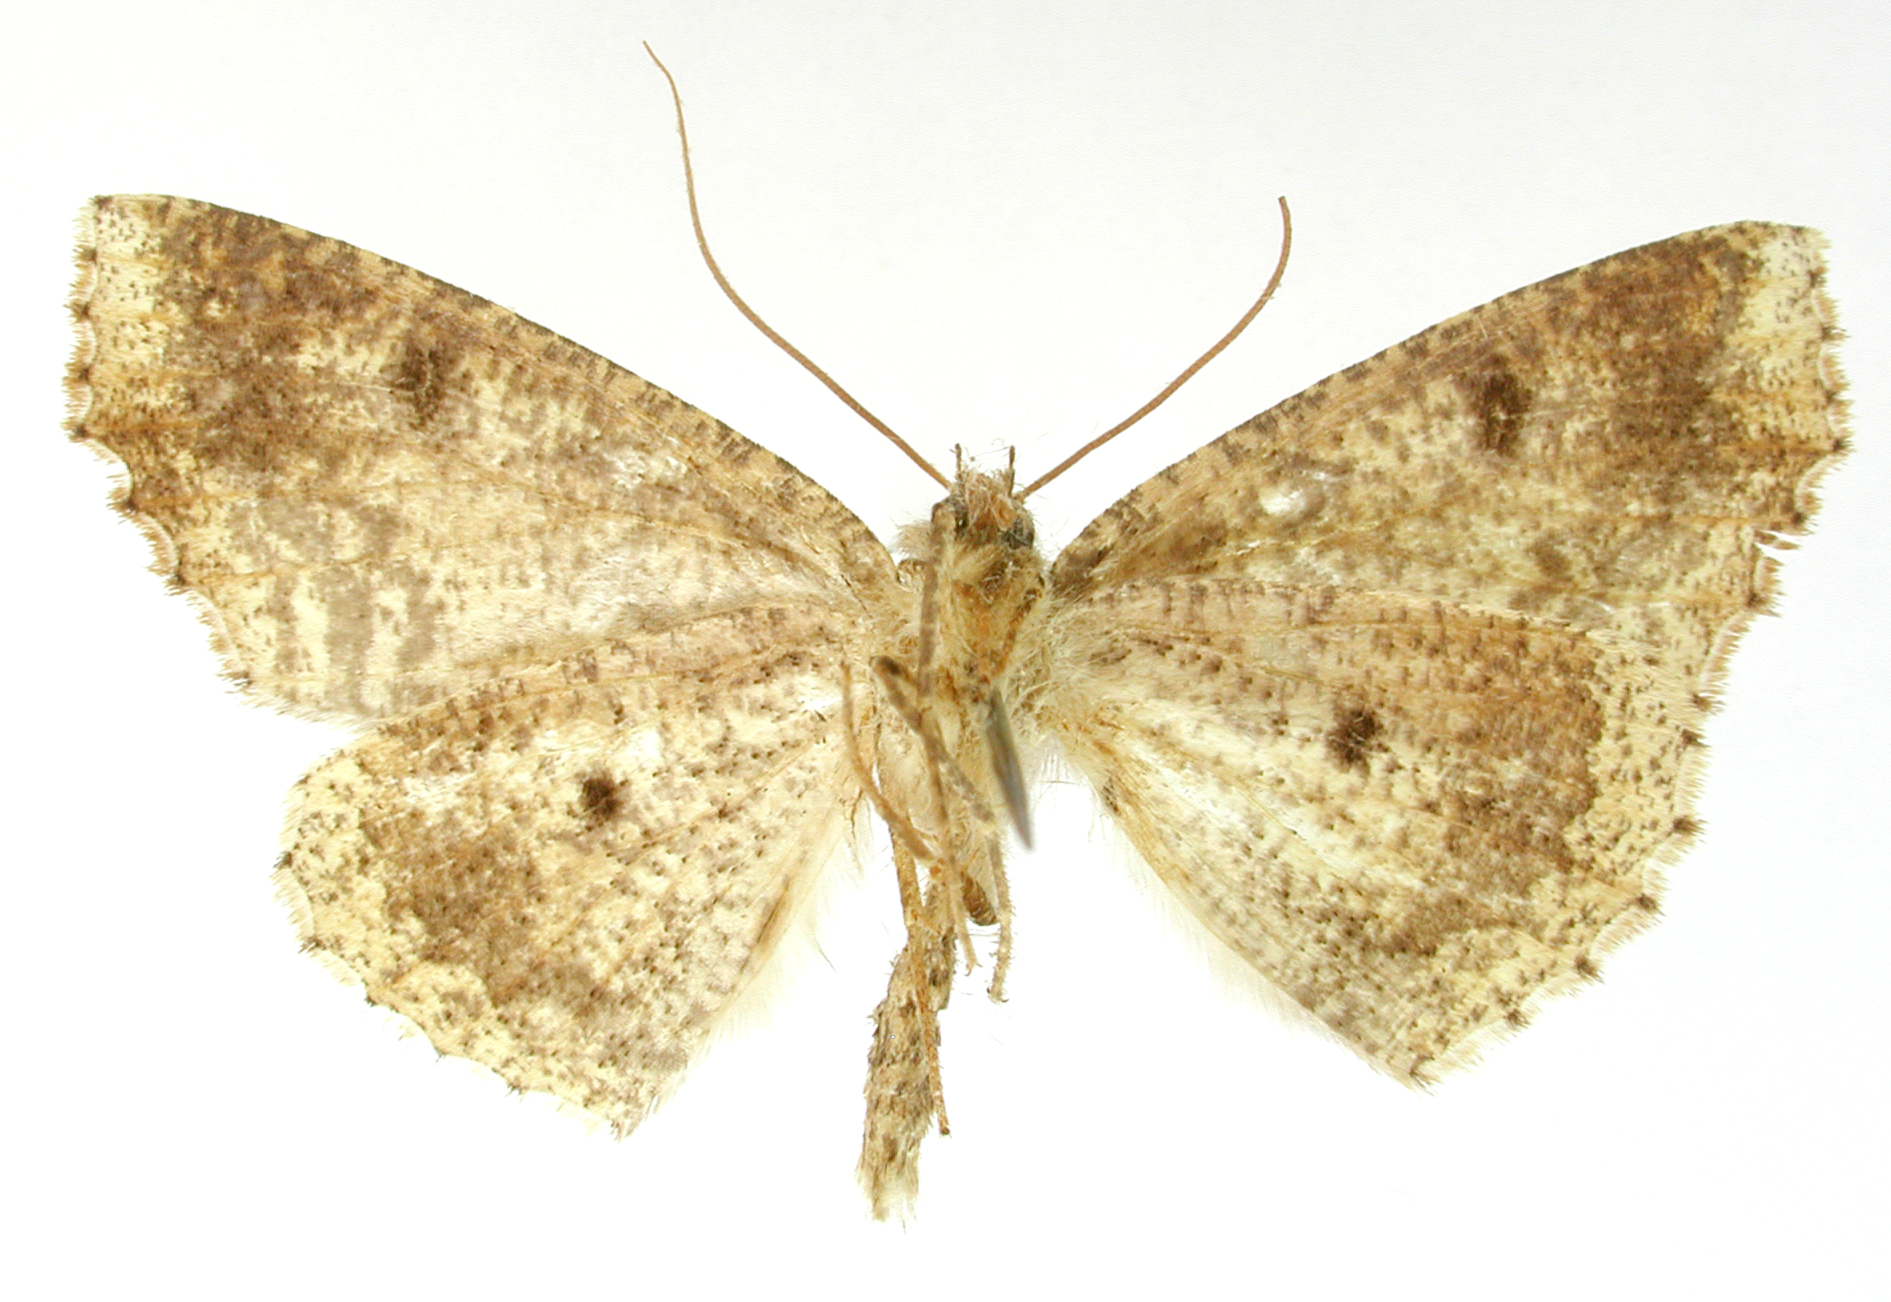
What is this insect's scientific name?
Mixopsis conferta
